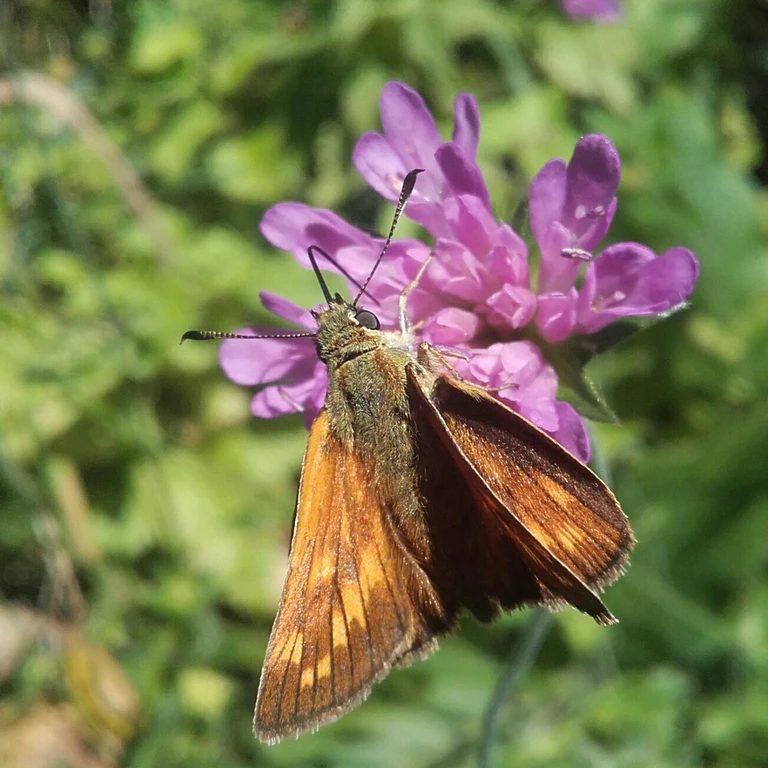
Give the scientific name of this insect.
Ochlodes sylvanus (also Ochlodes venata)
